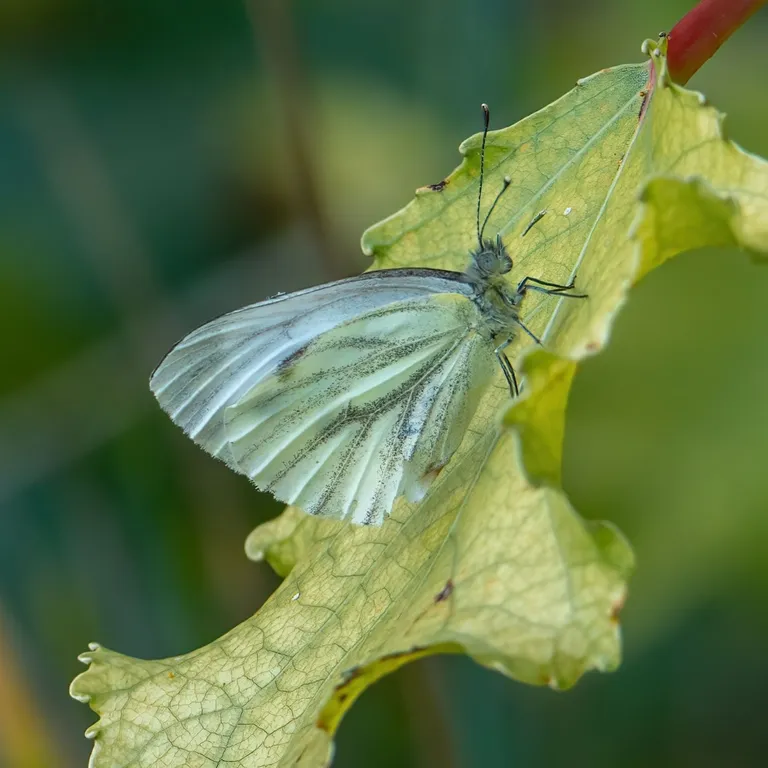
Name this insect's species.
Pieris napi
